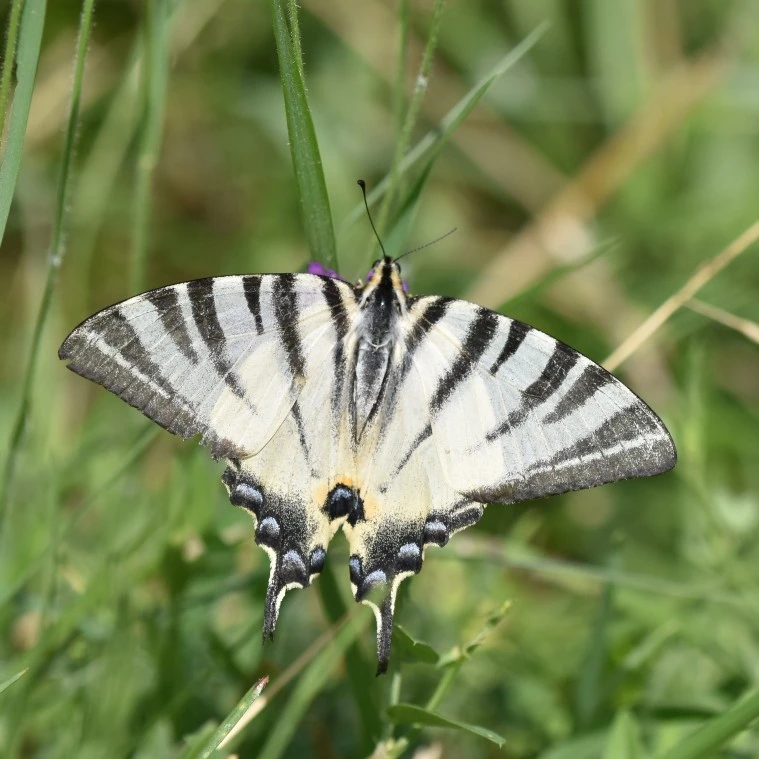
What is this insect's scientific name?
Iphiclides podalirius
